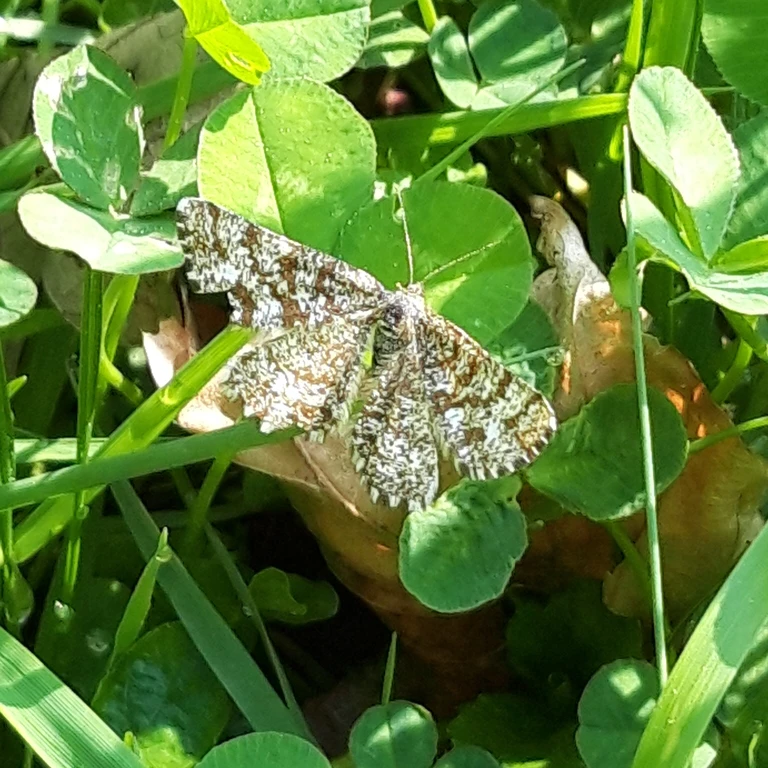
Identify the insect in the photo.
Ematurga atomaria
